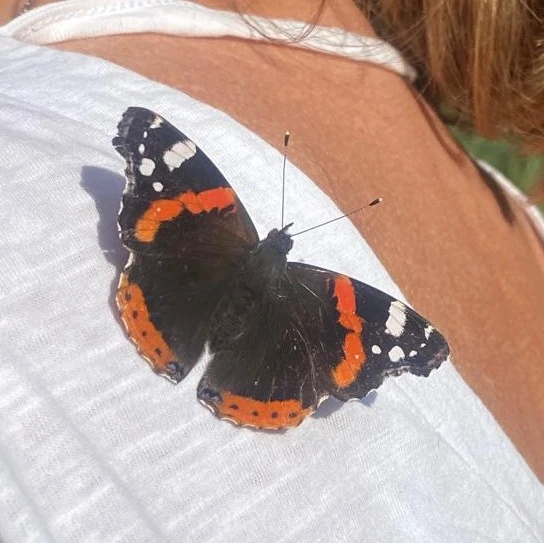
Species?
Vanessa atalanta
